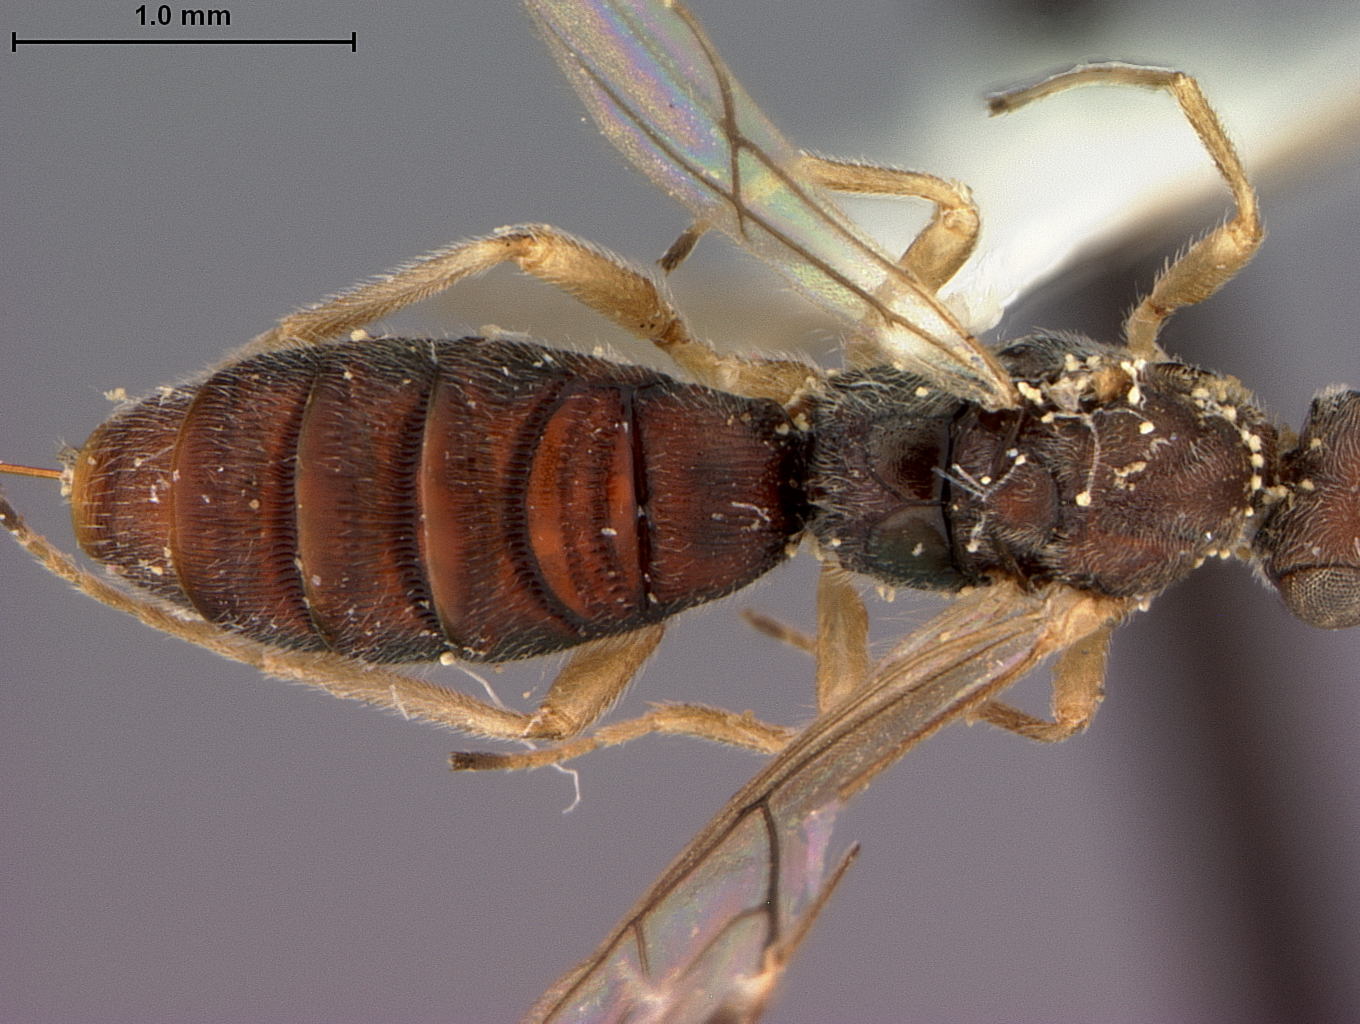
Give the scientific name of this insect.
Rhaconotus caulicola
